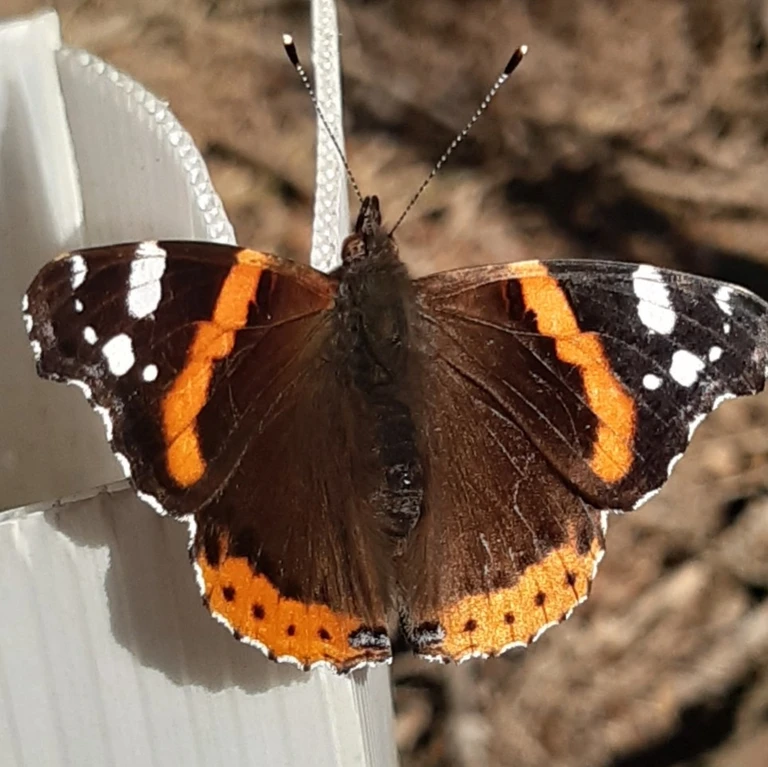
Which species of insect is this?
Vanessa atalanta
